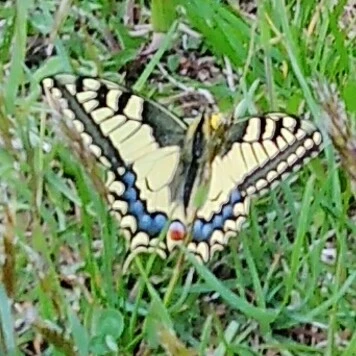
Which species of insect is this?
Papilio machaon
